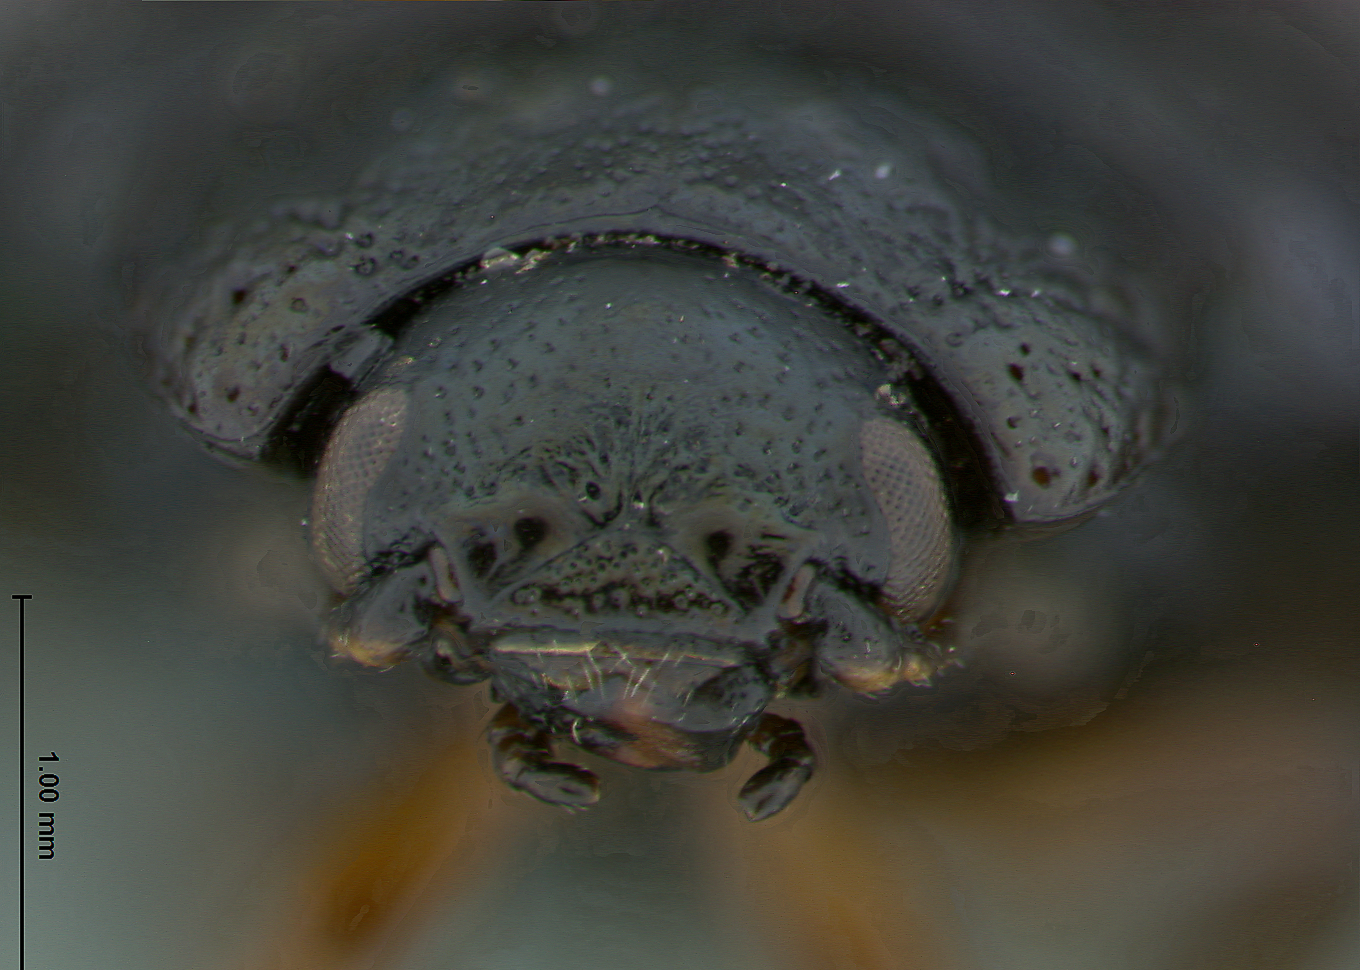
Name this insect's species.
Chrysolina engelhardti
